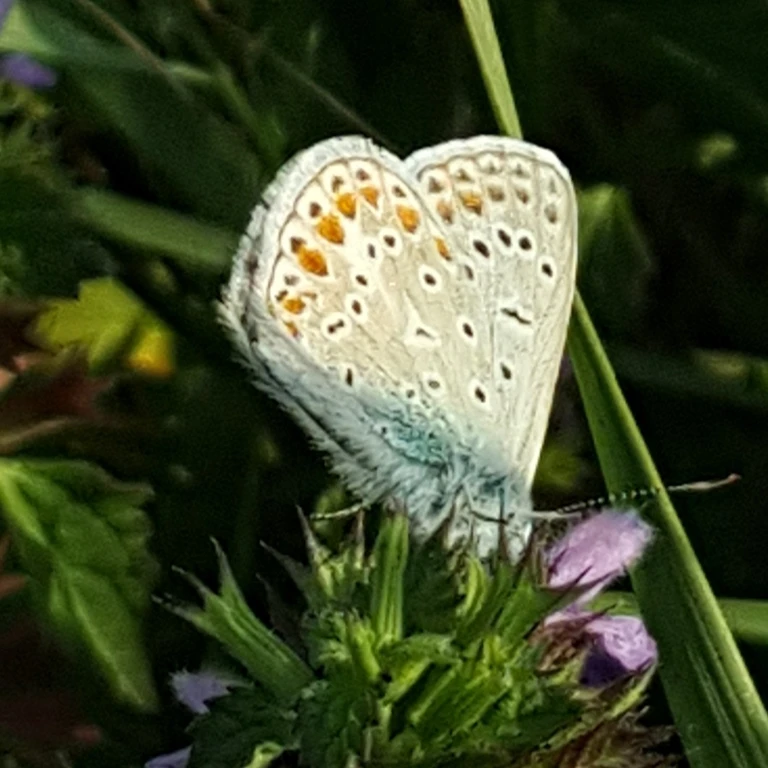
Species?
Polyommatus icarus
